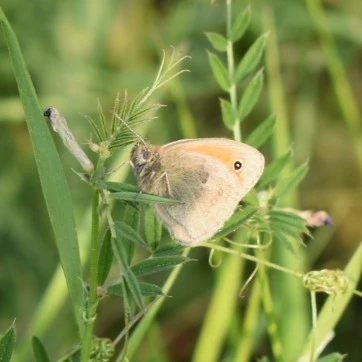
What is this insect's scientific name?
Coenonympha pamphilus
